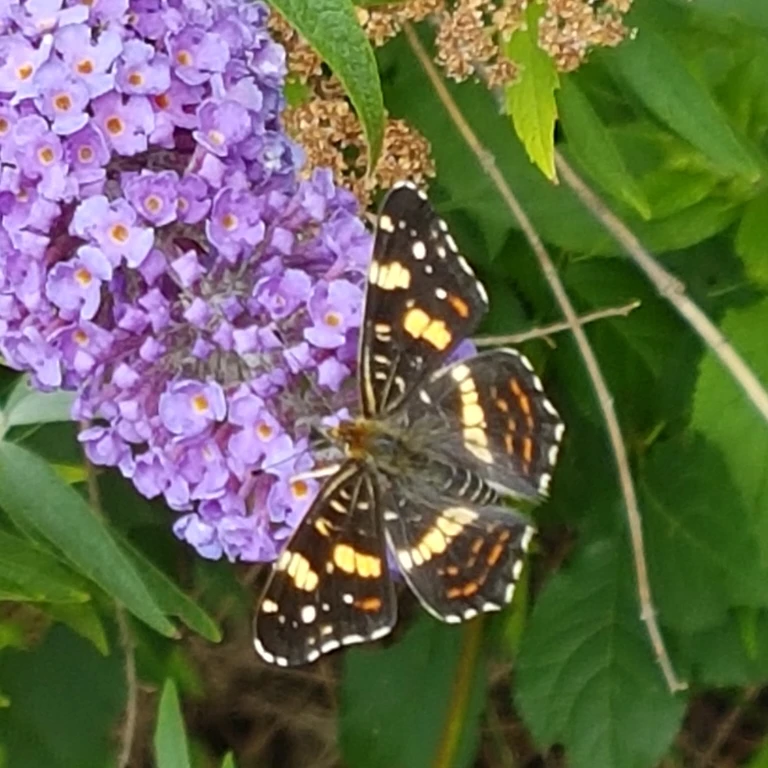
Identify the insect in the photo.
Araschnia levana
